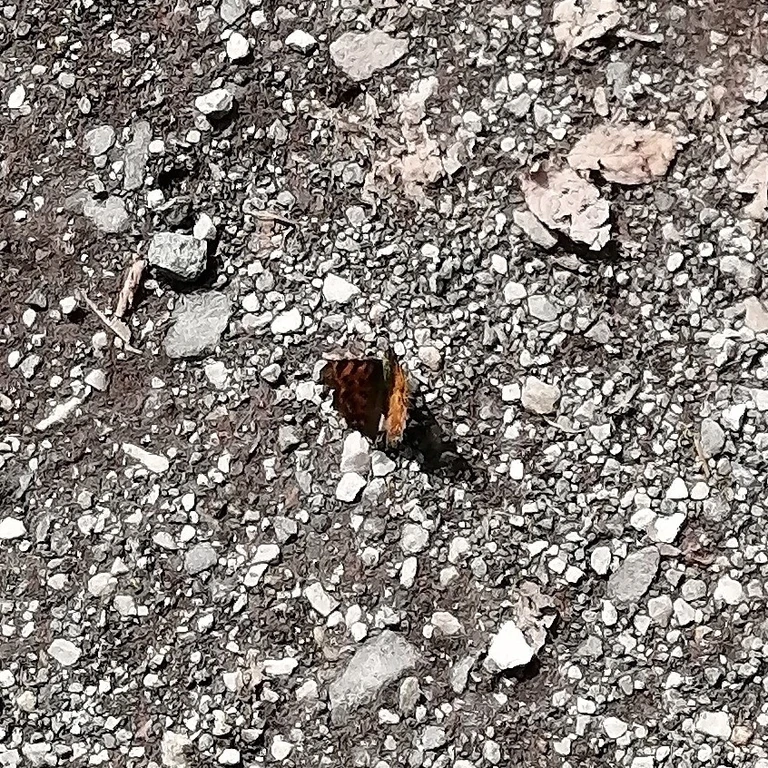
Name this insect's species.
Polygonia c-album
